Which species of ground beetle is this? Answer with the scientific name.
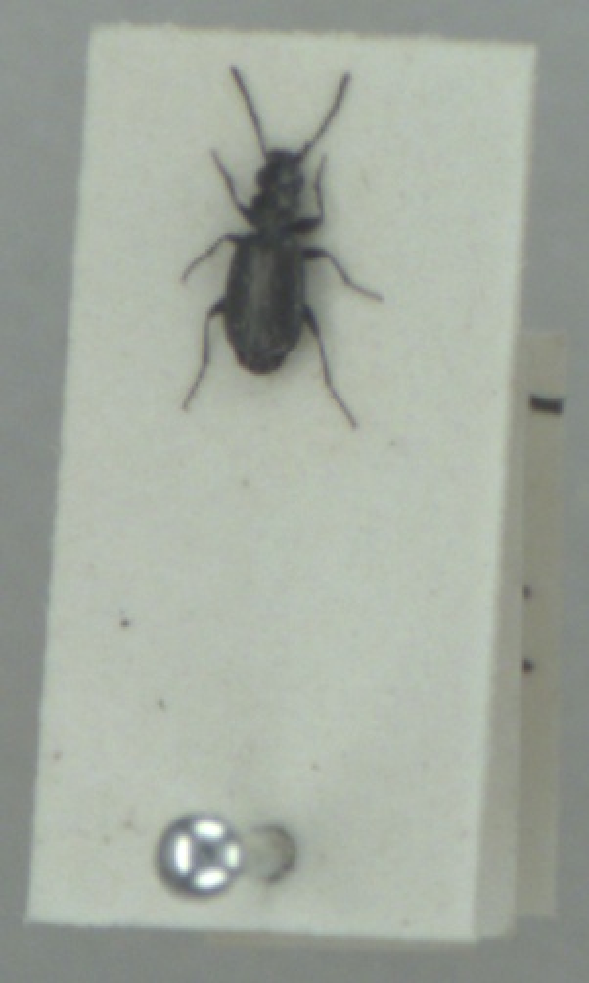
Syntomus foveatus
